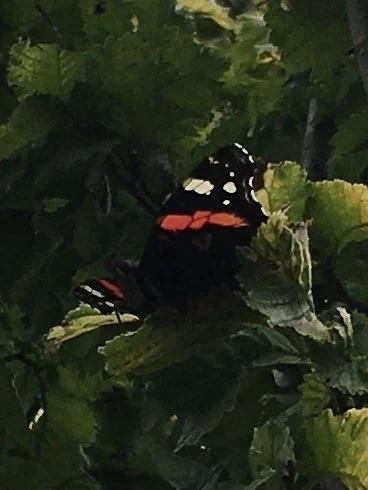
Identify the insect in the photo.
Vanessa atalanta
